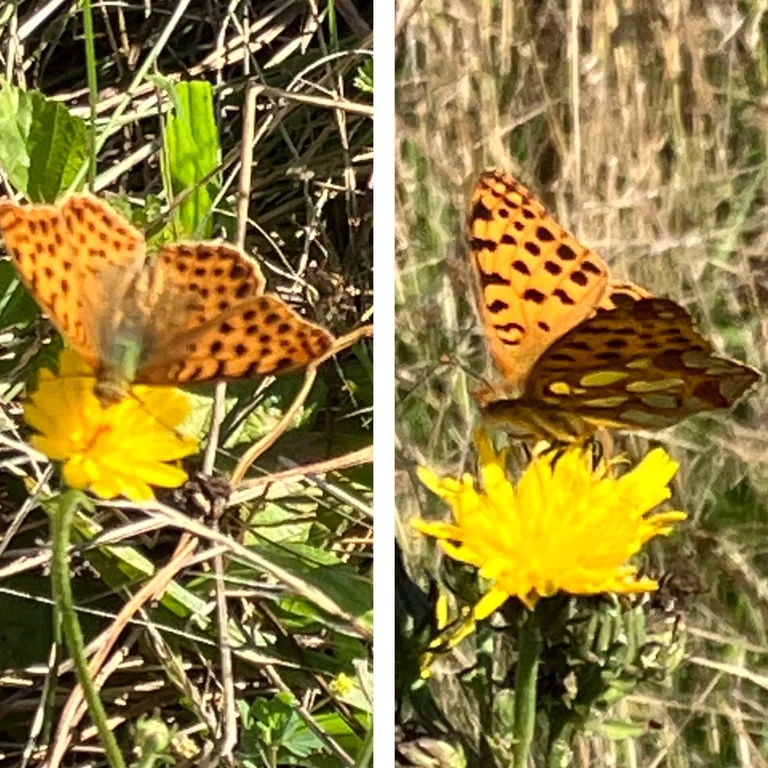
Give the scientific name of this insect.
Issoria lathonia
